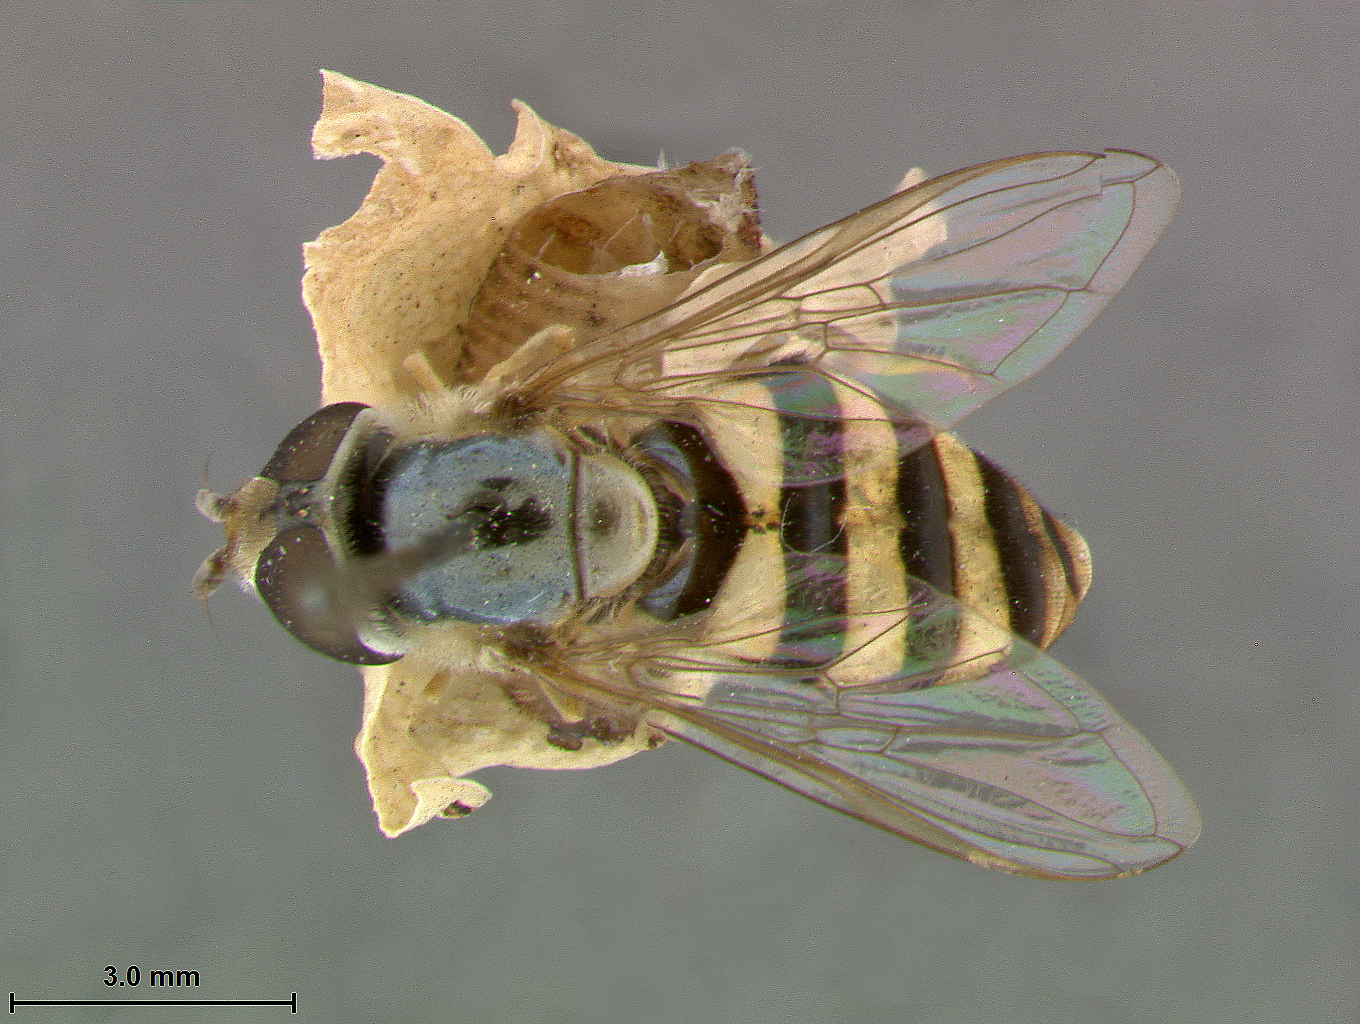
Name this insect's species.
Syrphus medius
